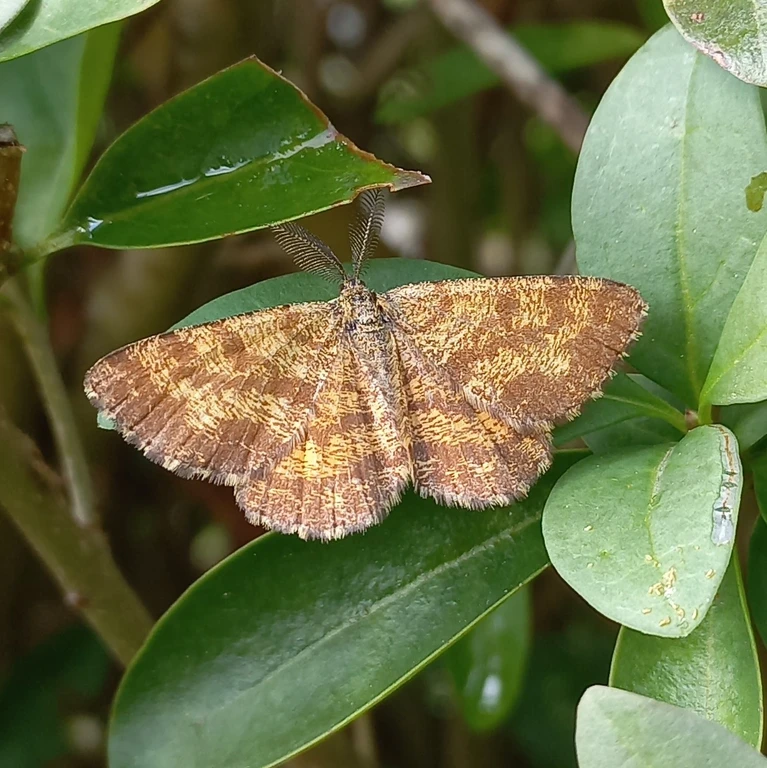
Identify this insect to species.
Ematurga atomaria
